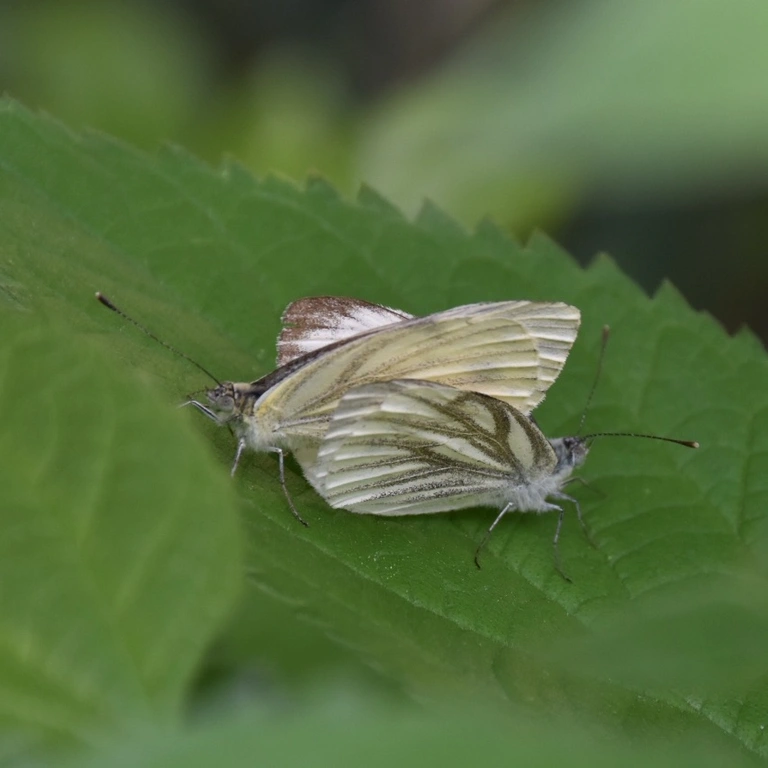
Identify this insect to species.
Pieris napi
